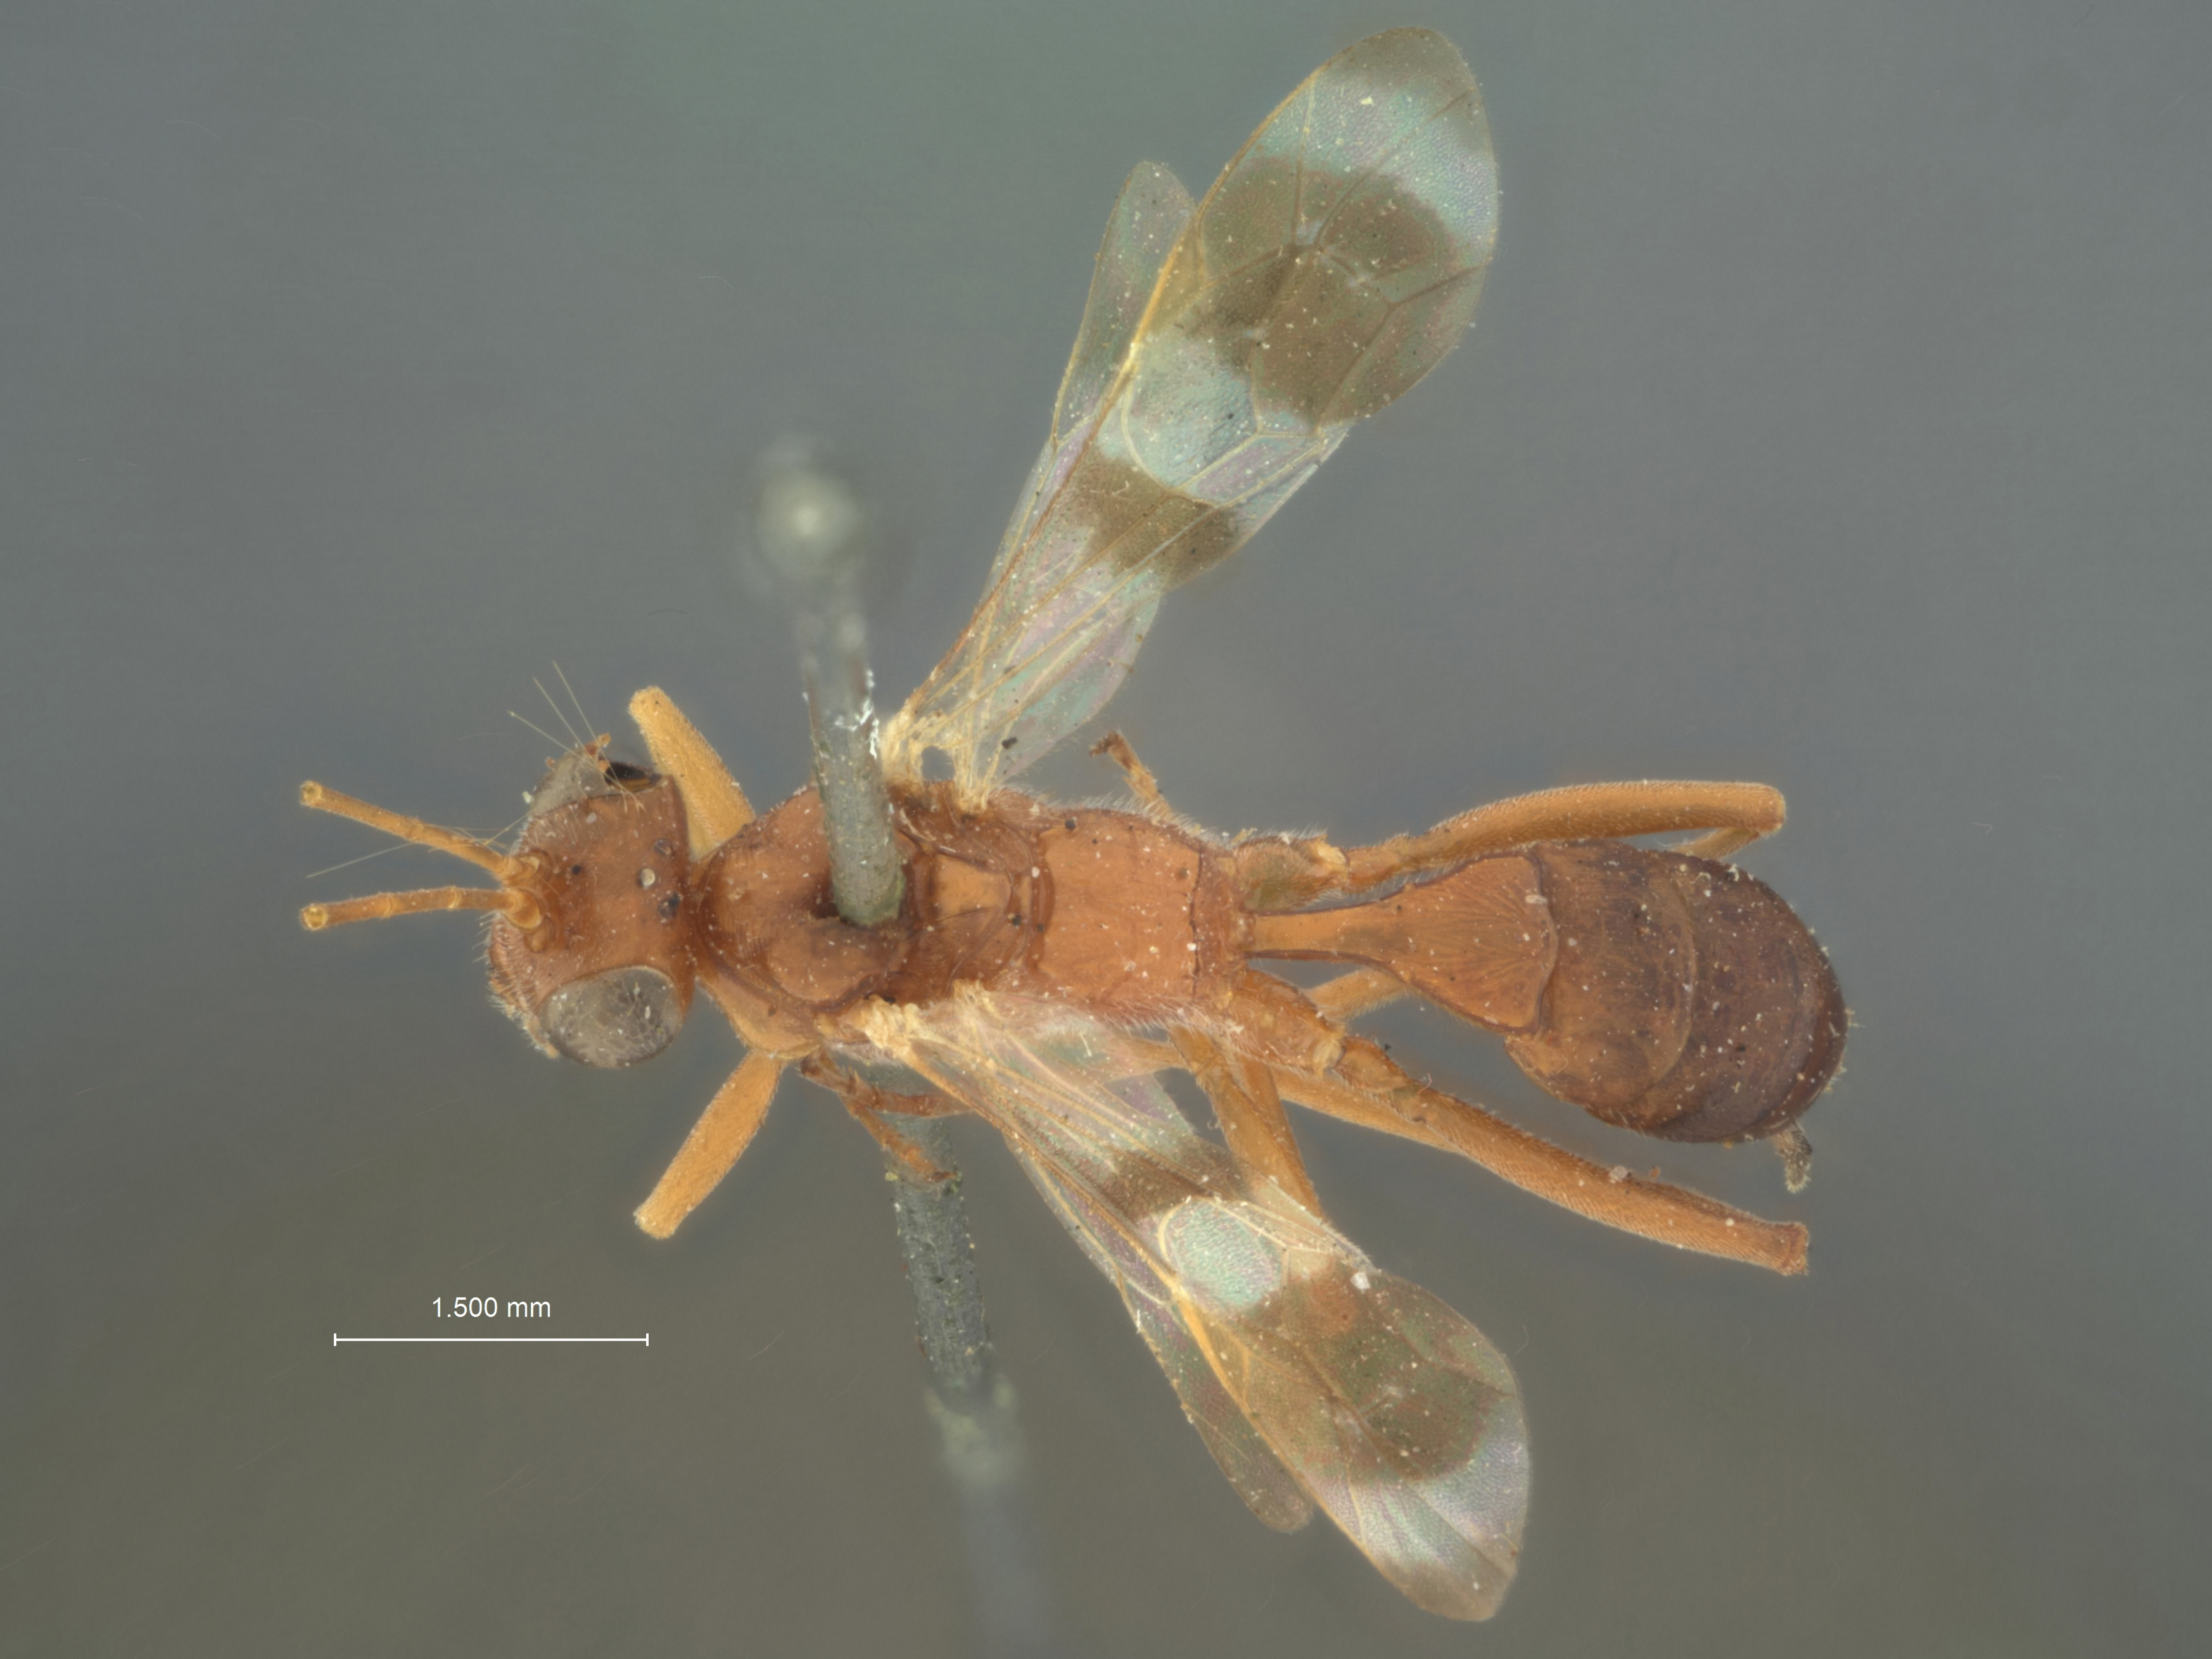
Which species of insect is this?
Hemiteles conspicuus
